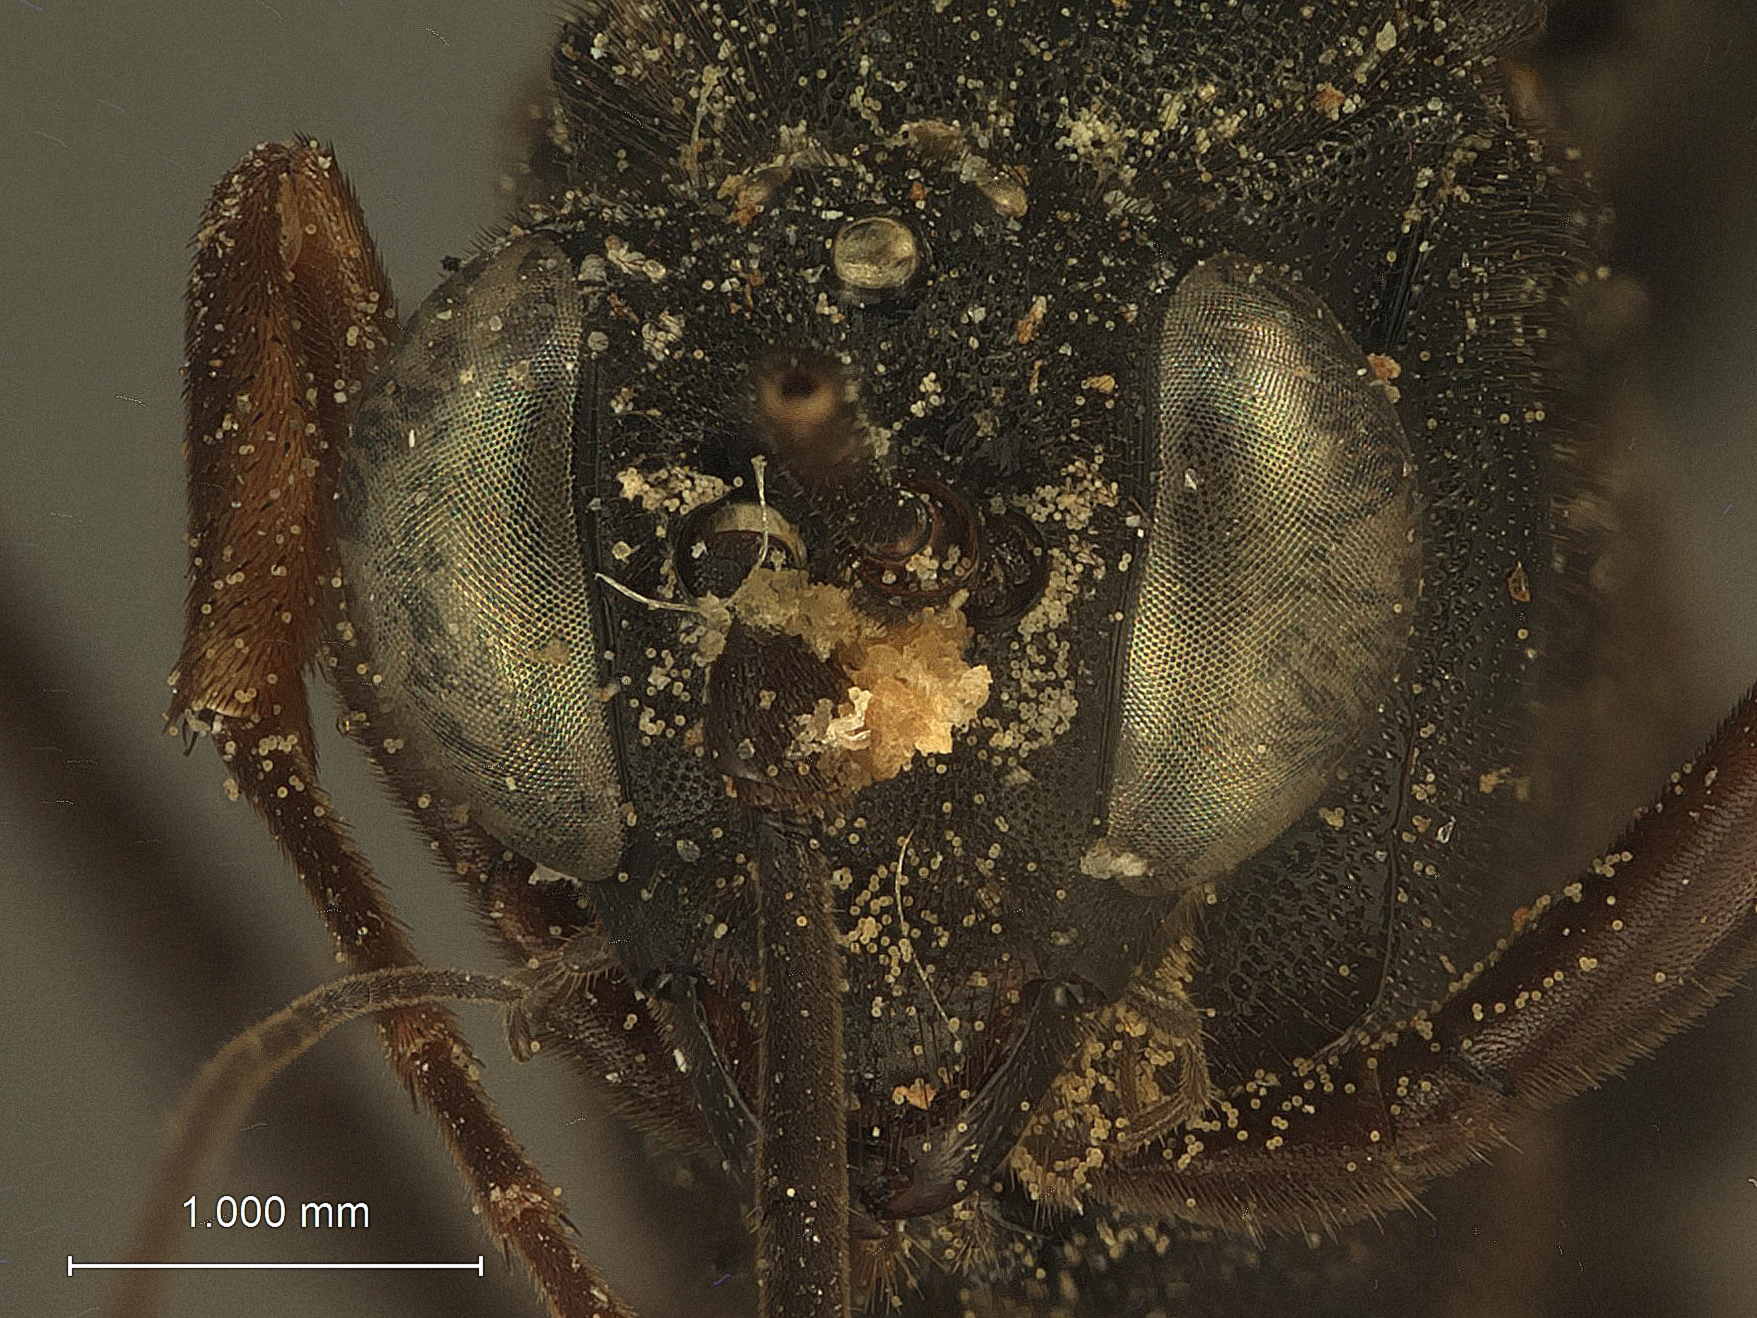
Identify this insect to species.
Exetastes geminus
